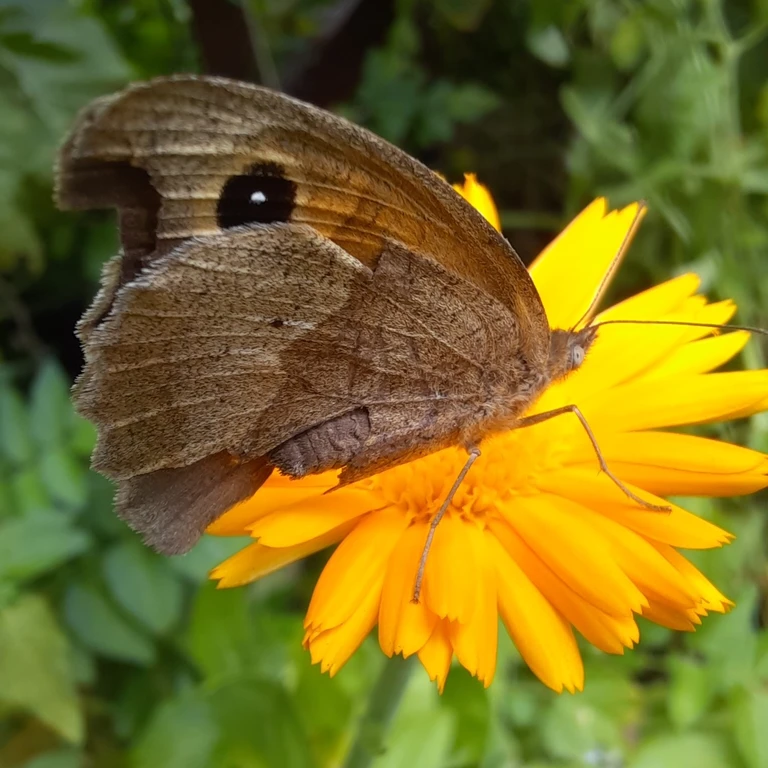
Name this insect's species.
Maniola jurtina
